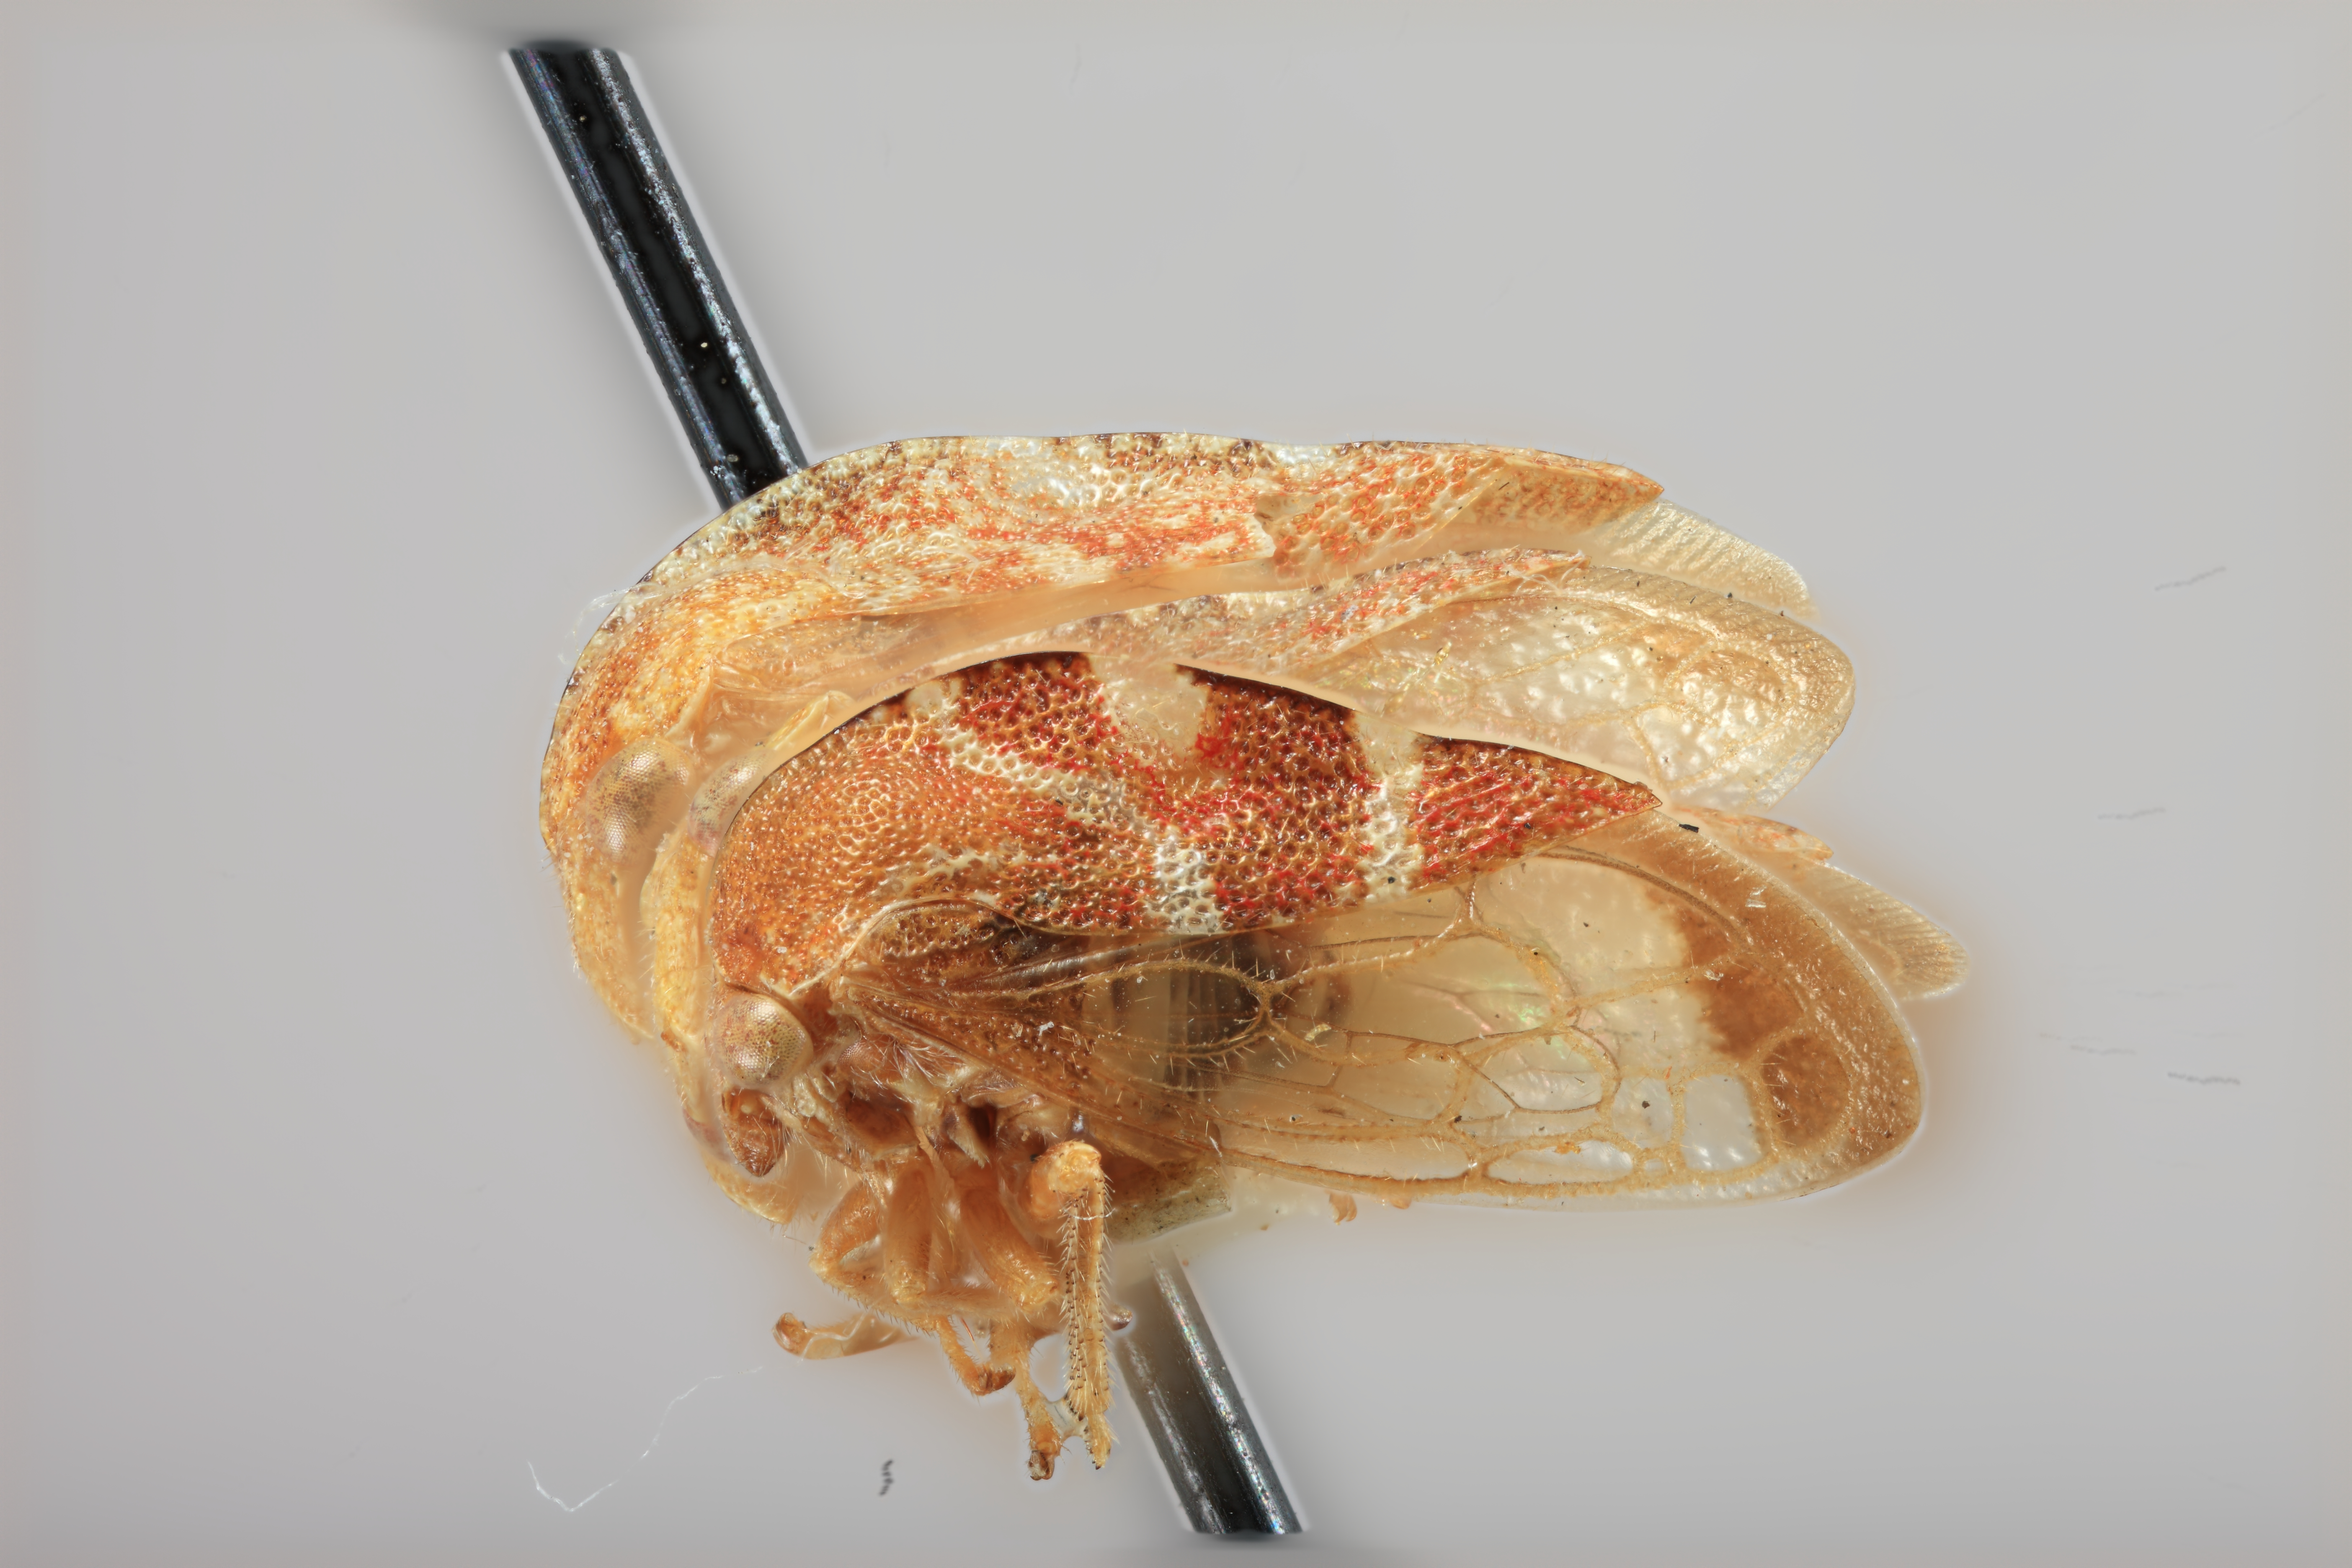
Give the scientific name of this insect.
Cyrtolobus arizonae
